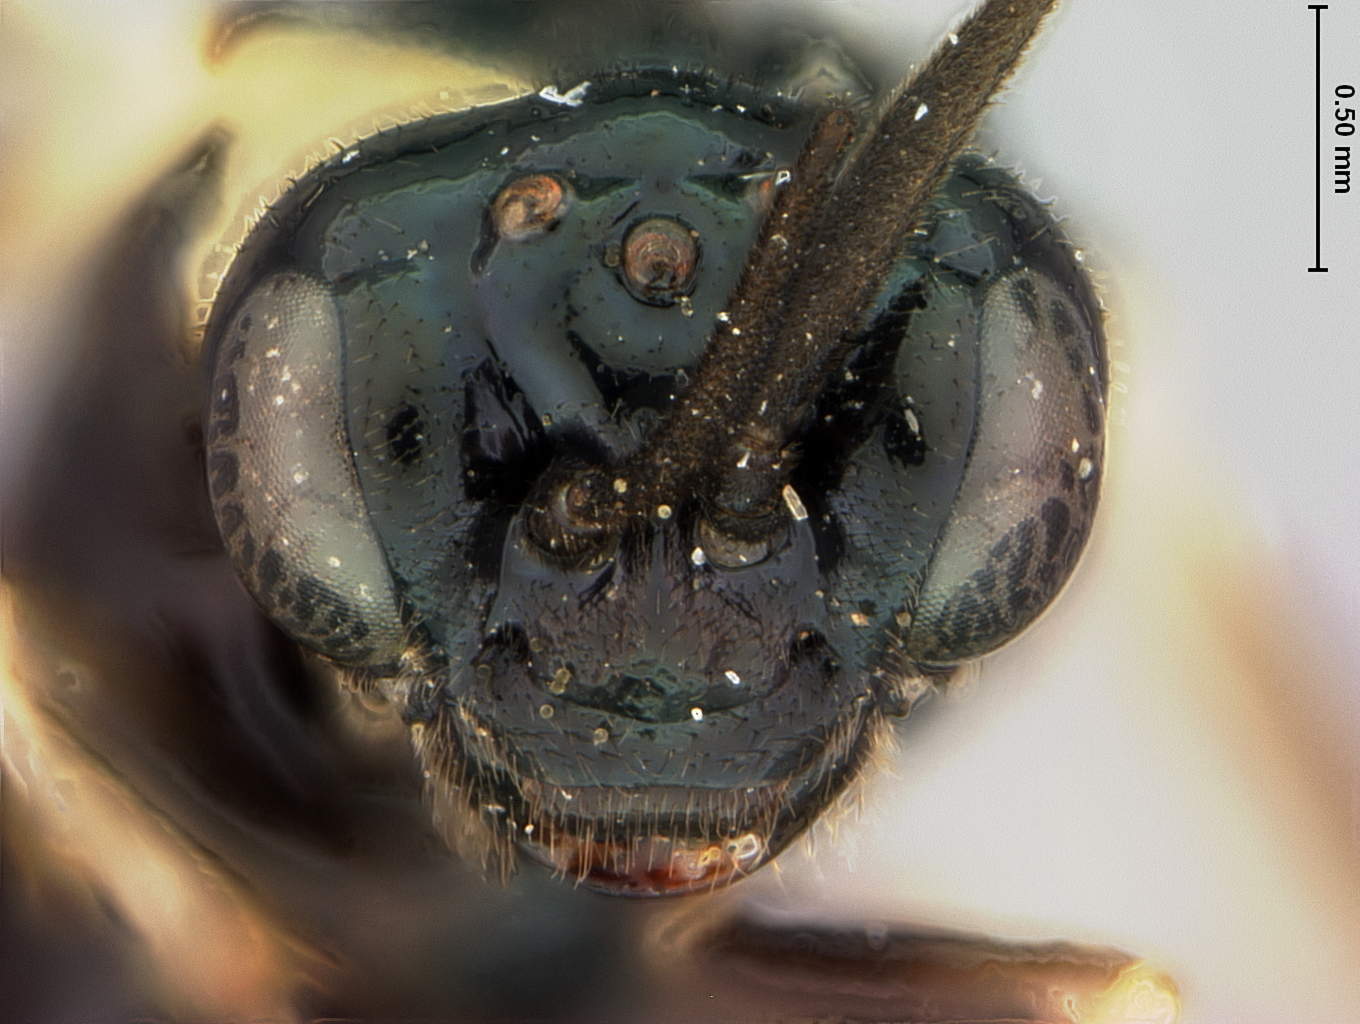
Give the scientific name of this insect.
Ptenus patulus
